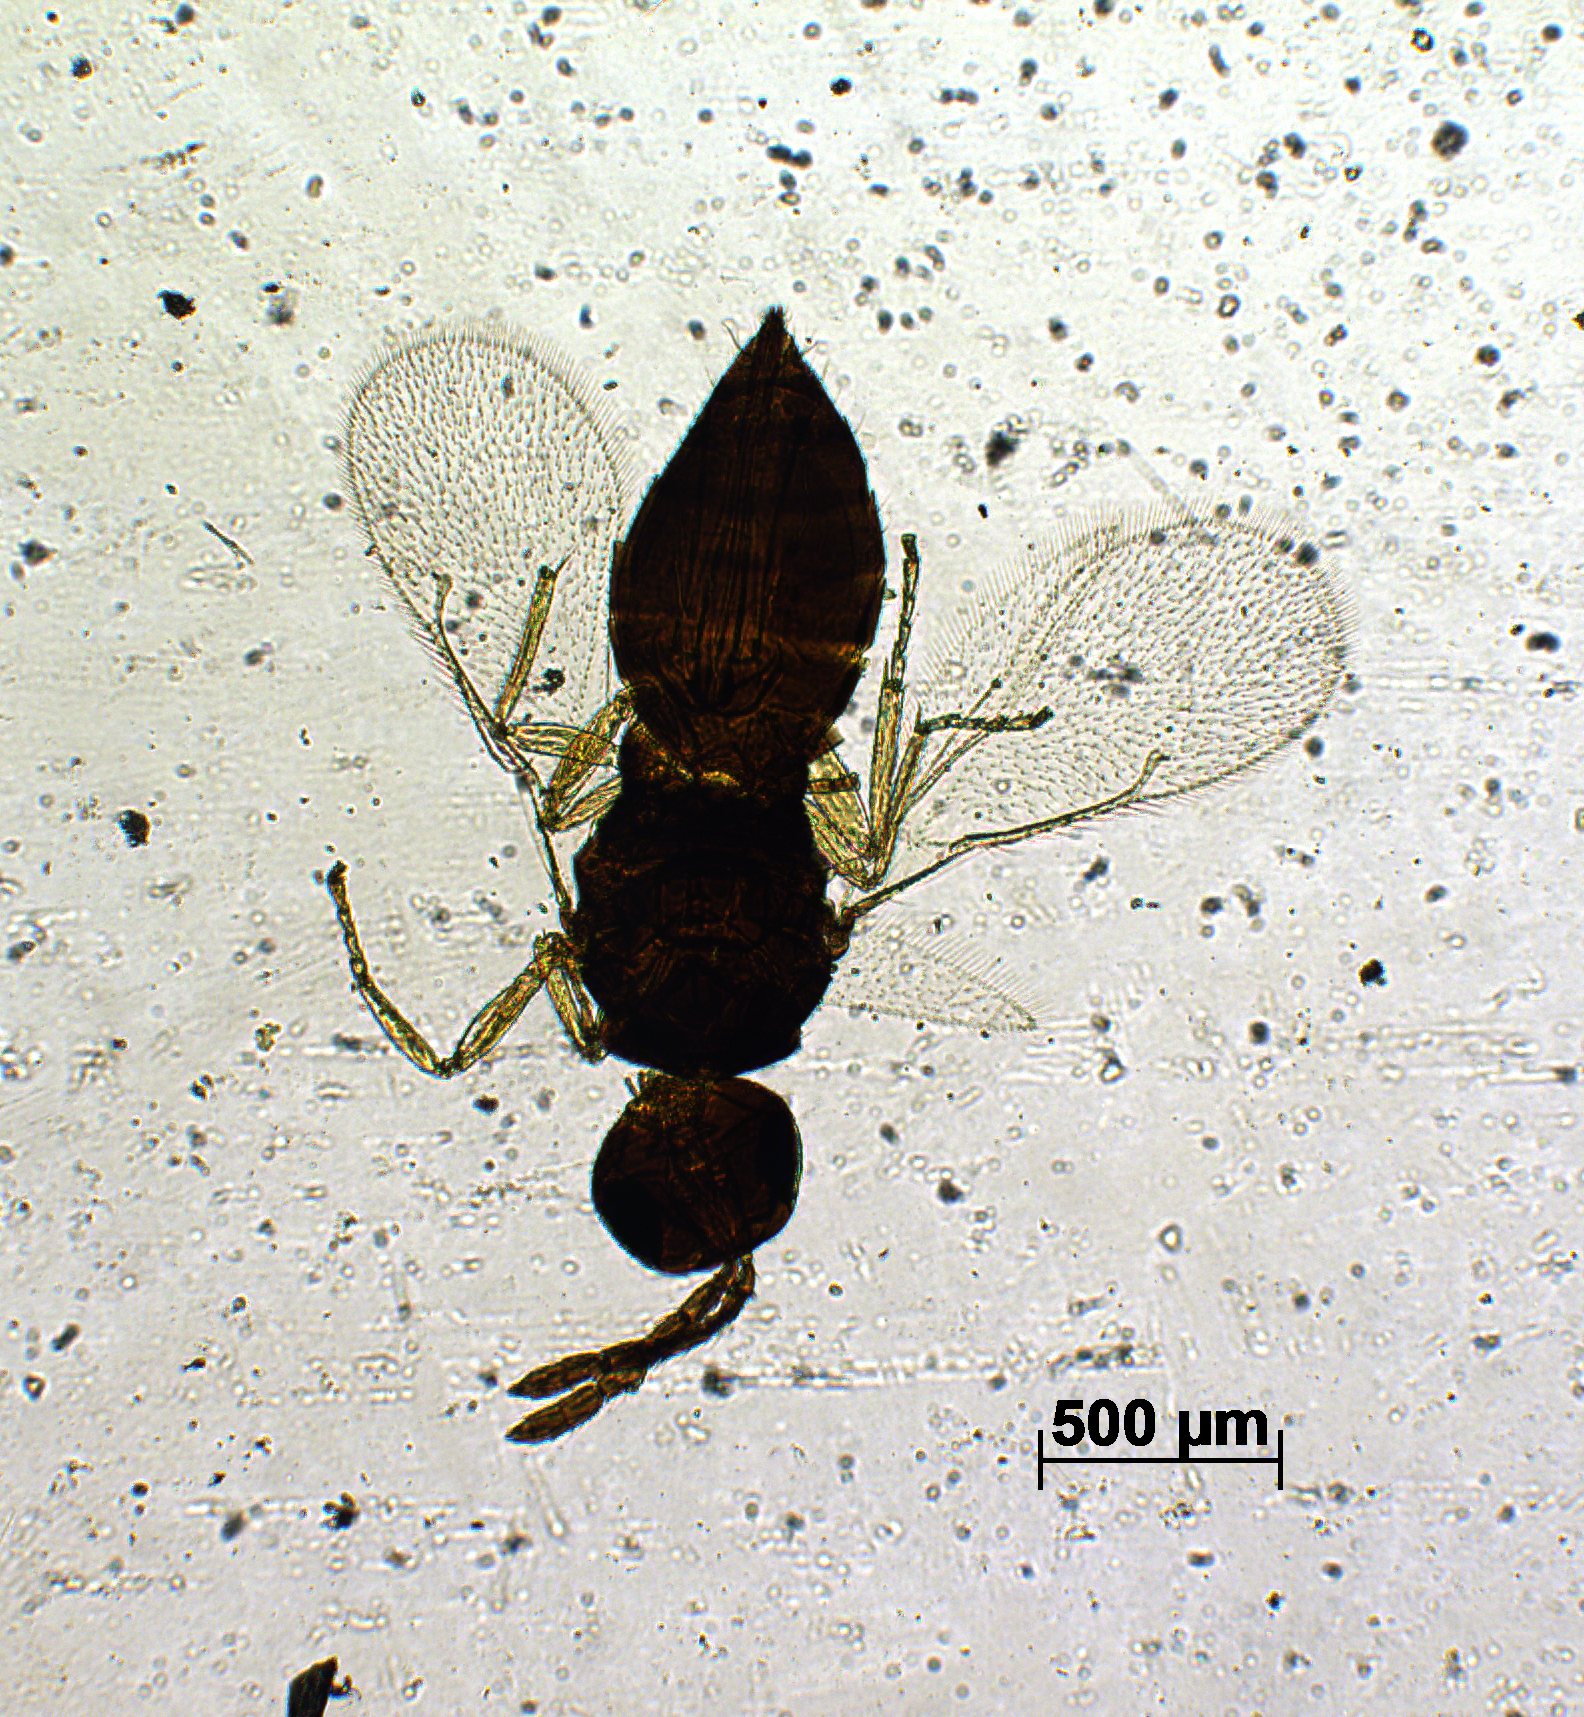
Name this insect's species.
Tetrastichus krishnaiahi
